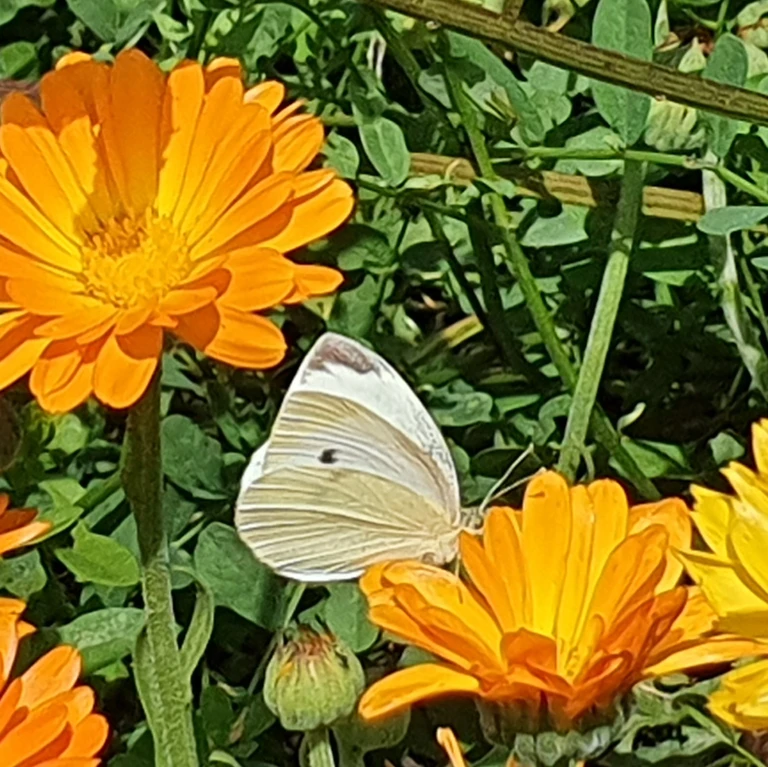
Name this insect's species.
Pieris rapae
